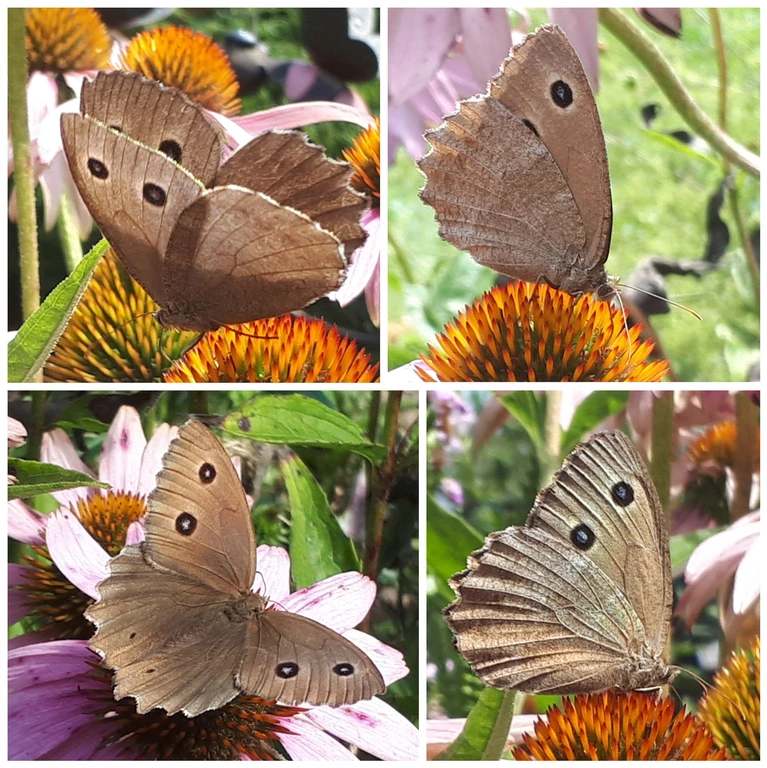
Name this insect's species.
Minois dryas
